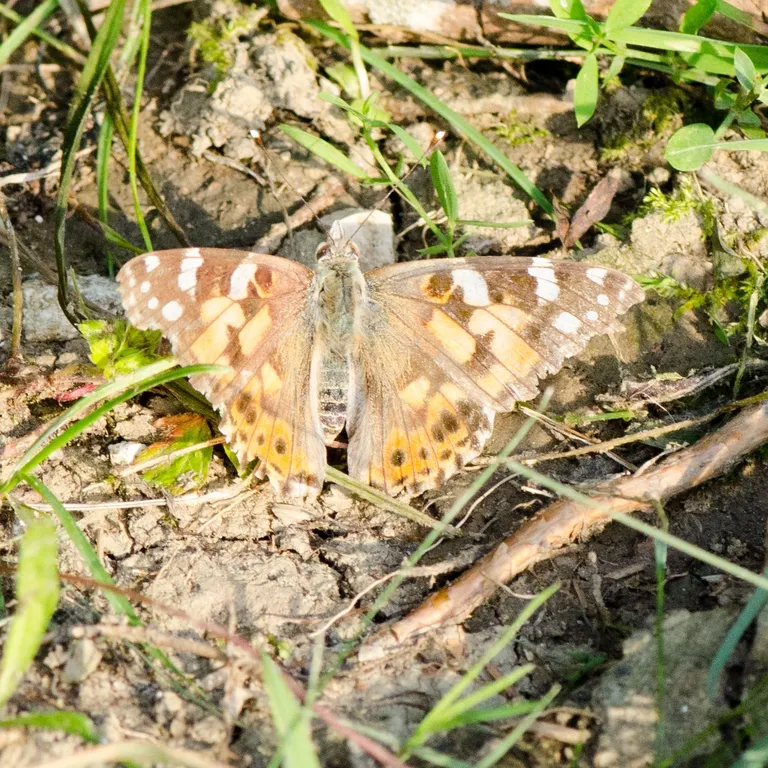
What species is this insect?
Vanessa cardui
